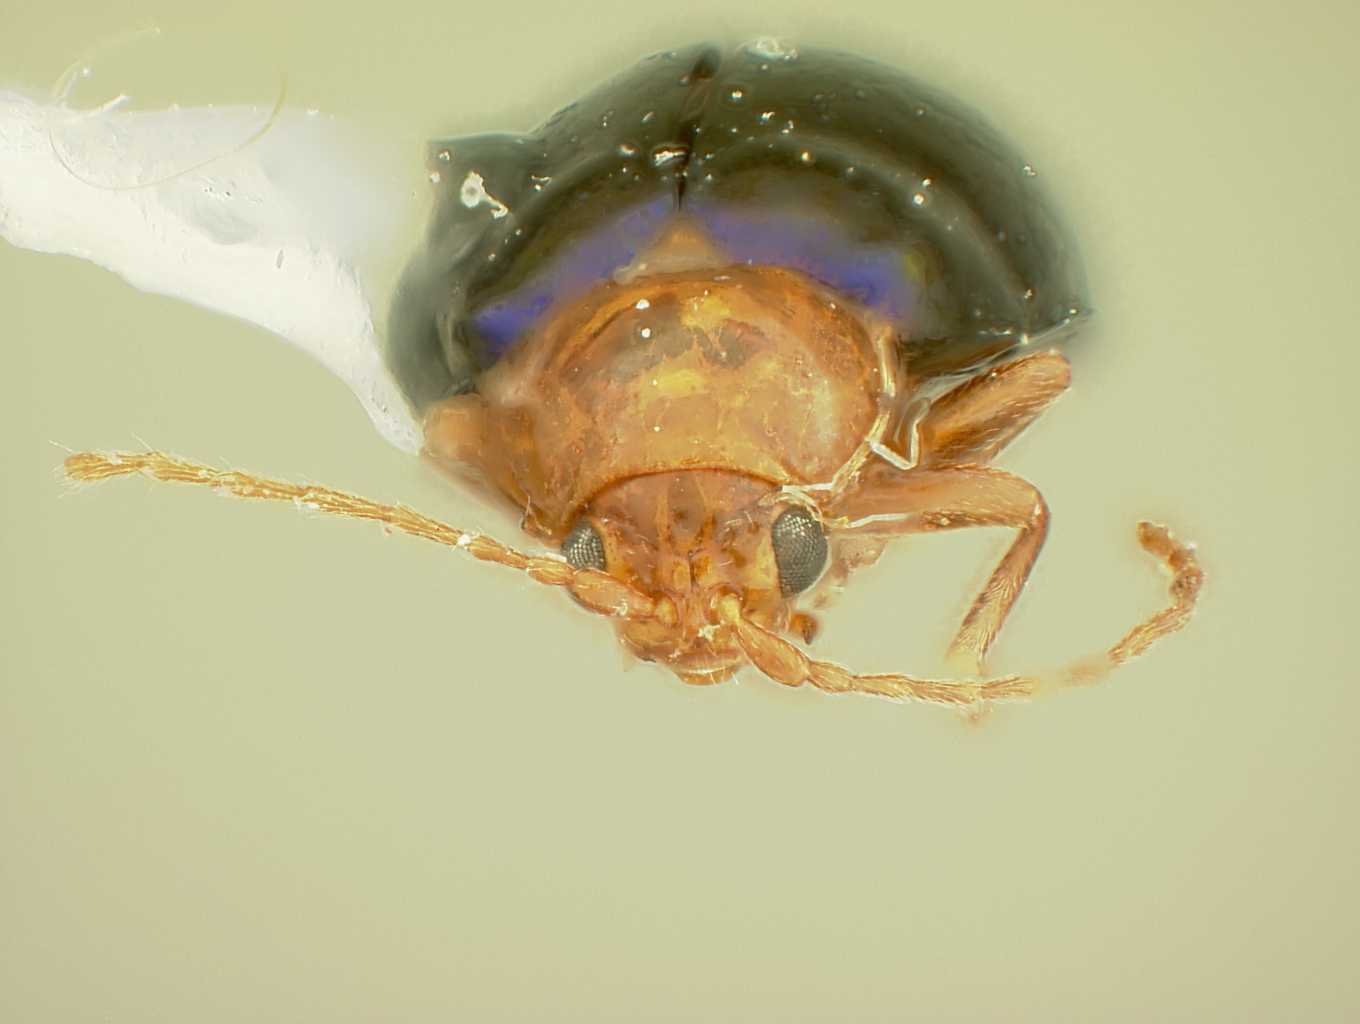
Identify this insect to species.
Homoschema lingulatum
